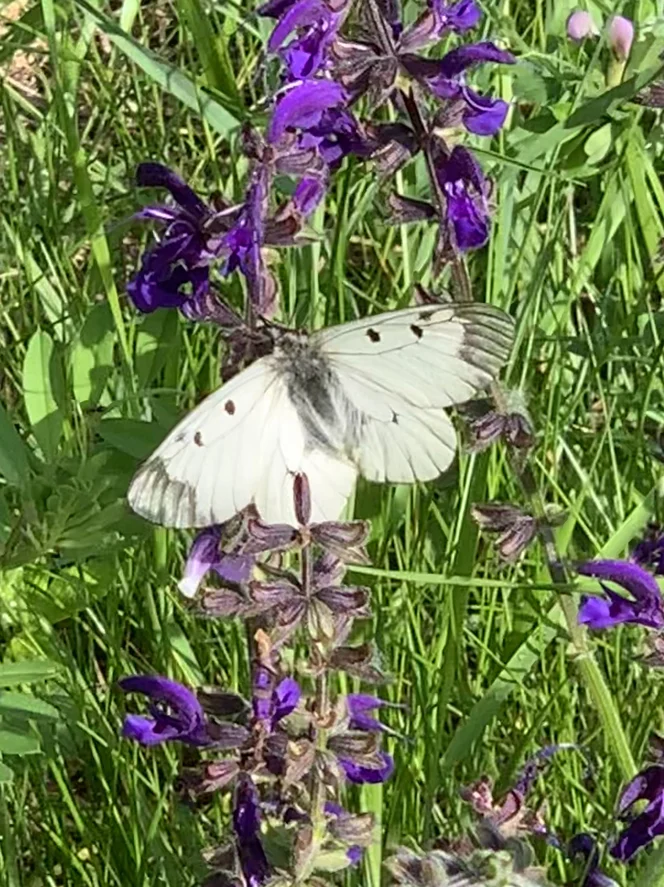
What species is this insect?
Parnassius mnemosyne
